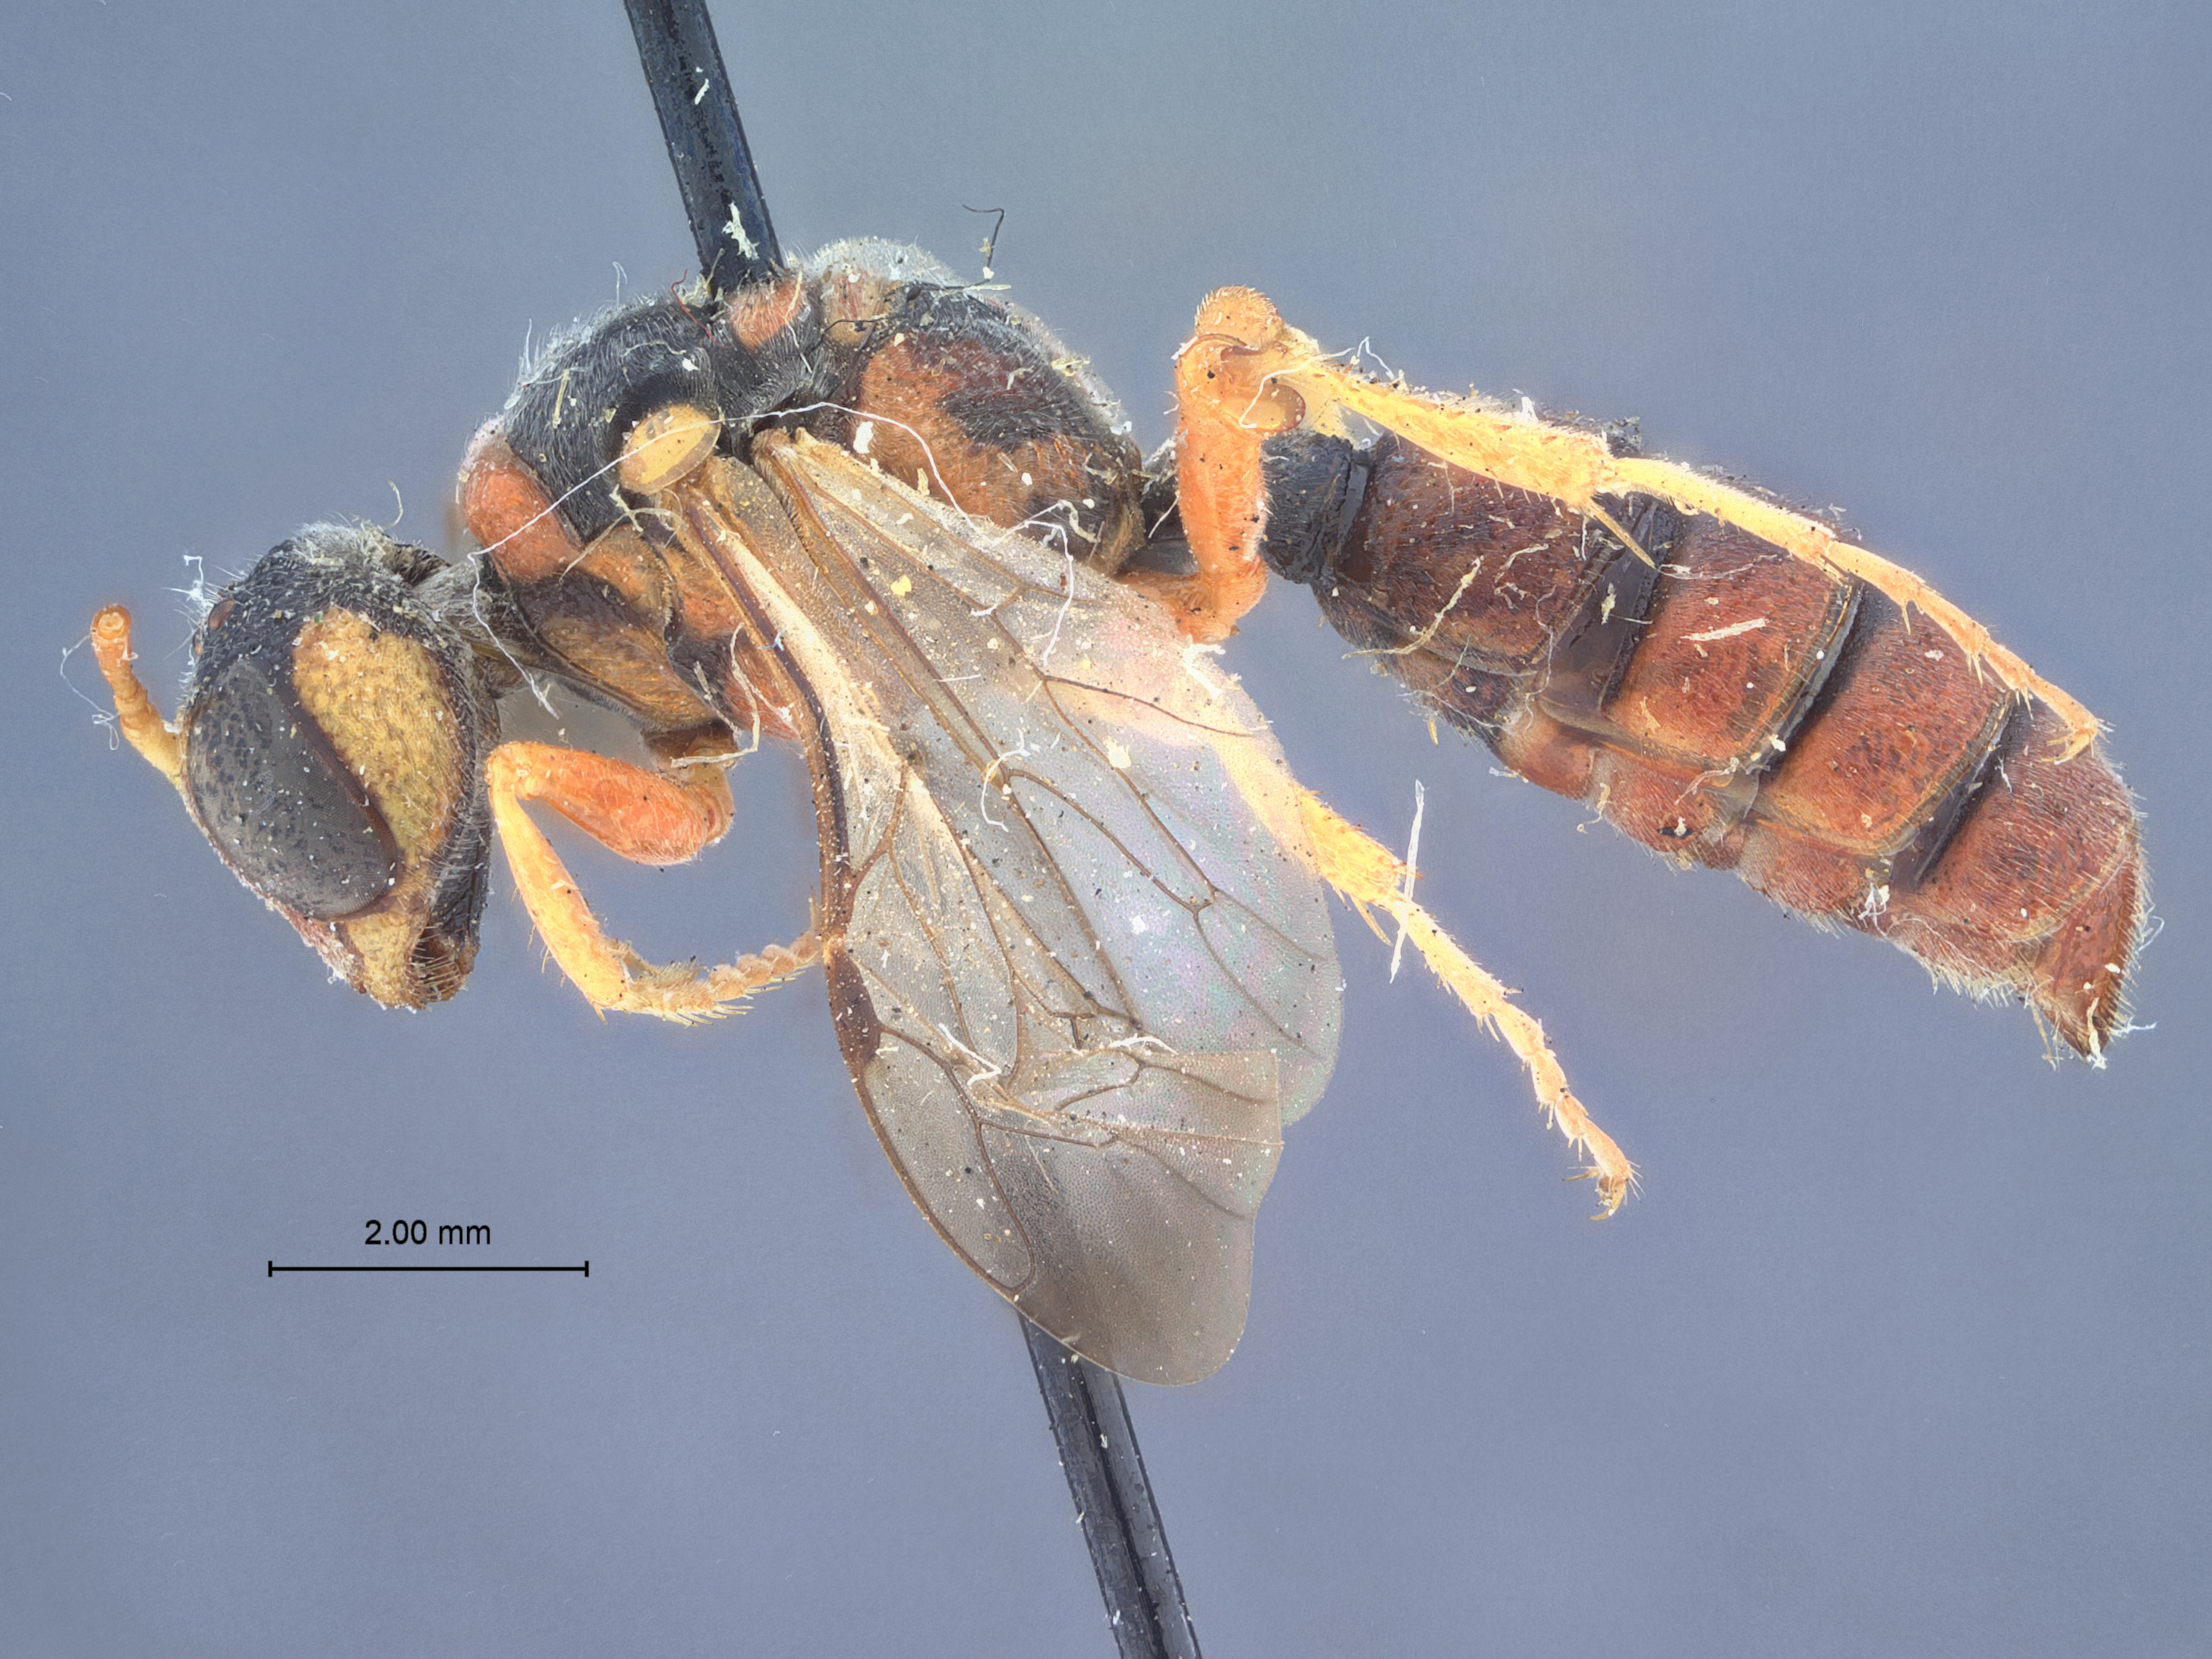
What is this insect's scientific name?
Cerceris crassicollis
